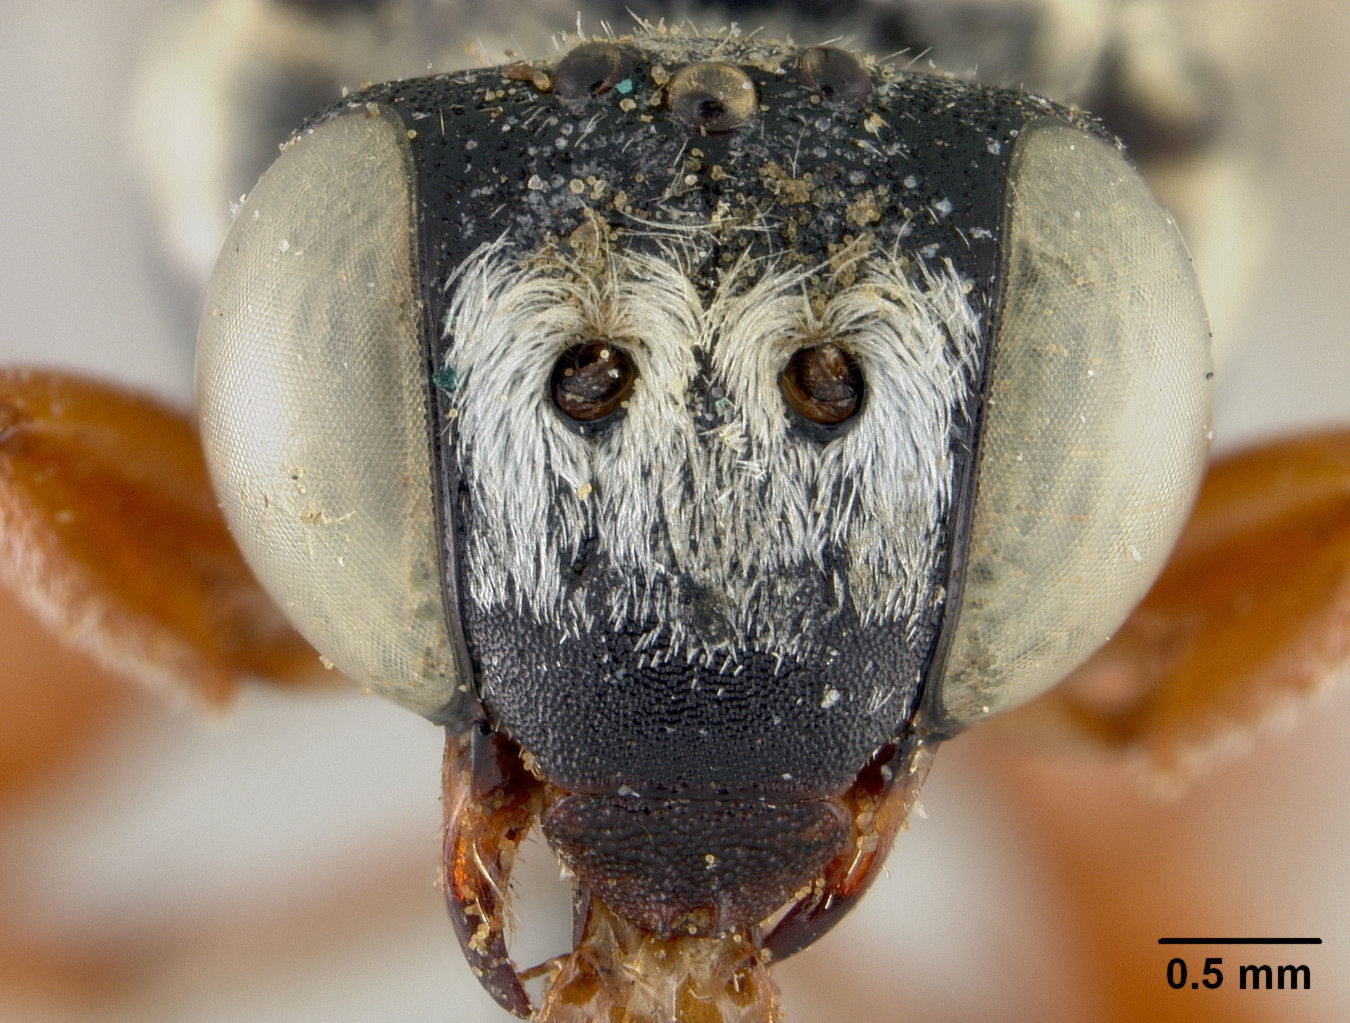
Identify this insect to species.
Triepeolus custeri
